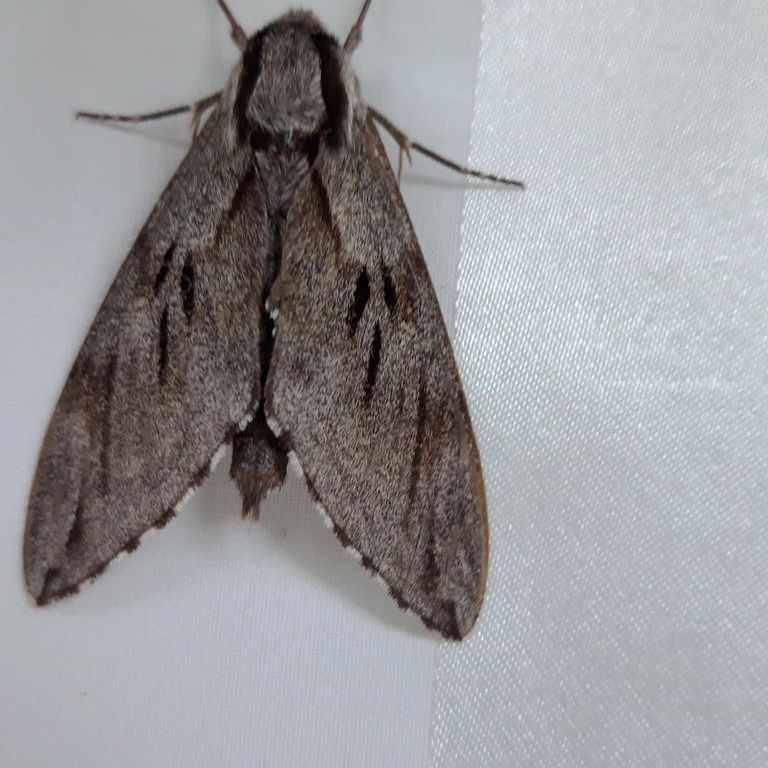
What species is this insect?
Sphinx pinastri
